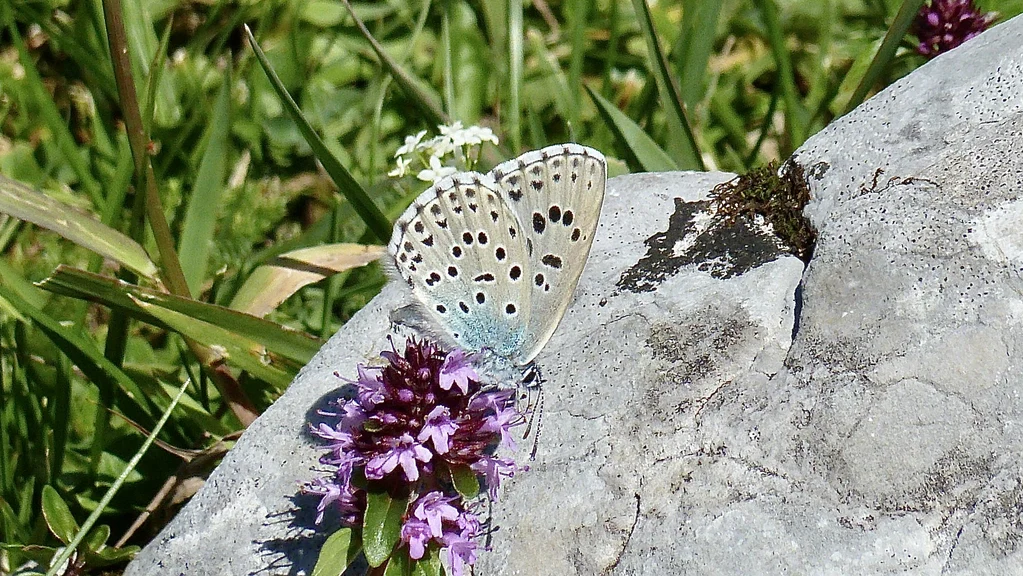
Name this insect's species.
Phengaris arion (also Maculinea arion)
